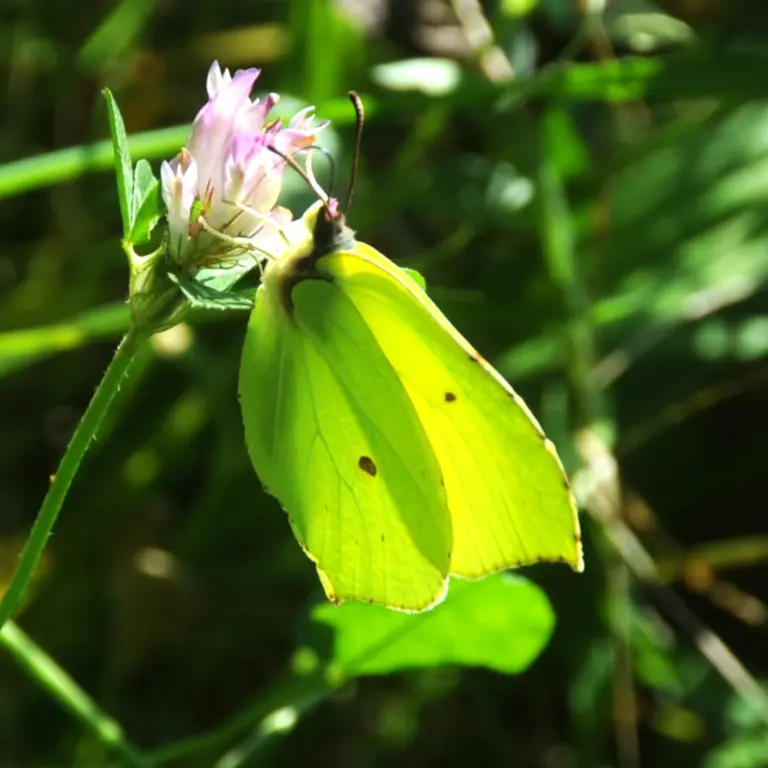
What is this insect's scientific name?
Gonepteryx rhamni
